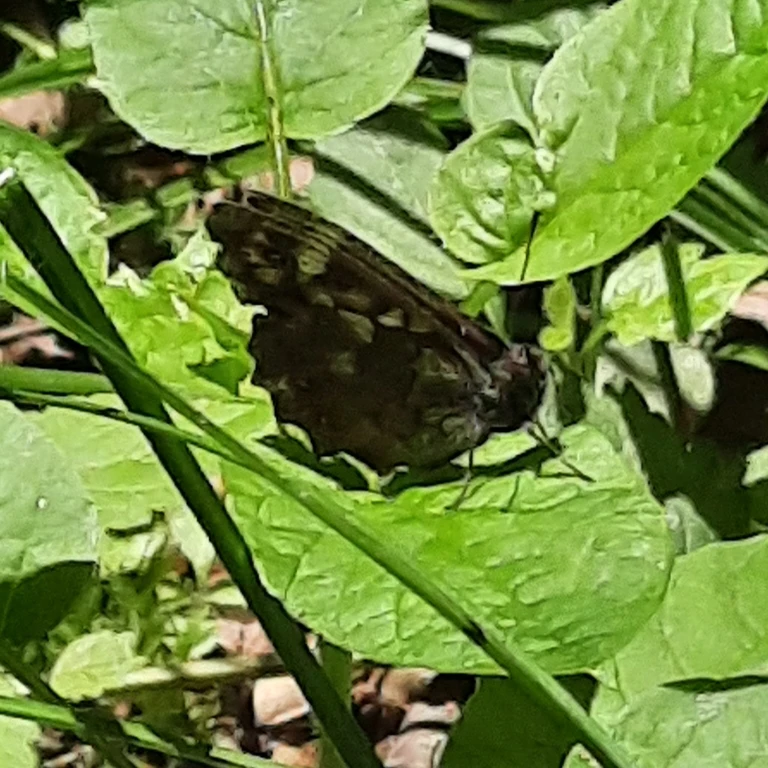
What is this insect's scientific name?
Pararge aegeria
